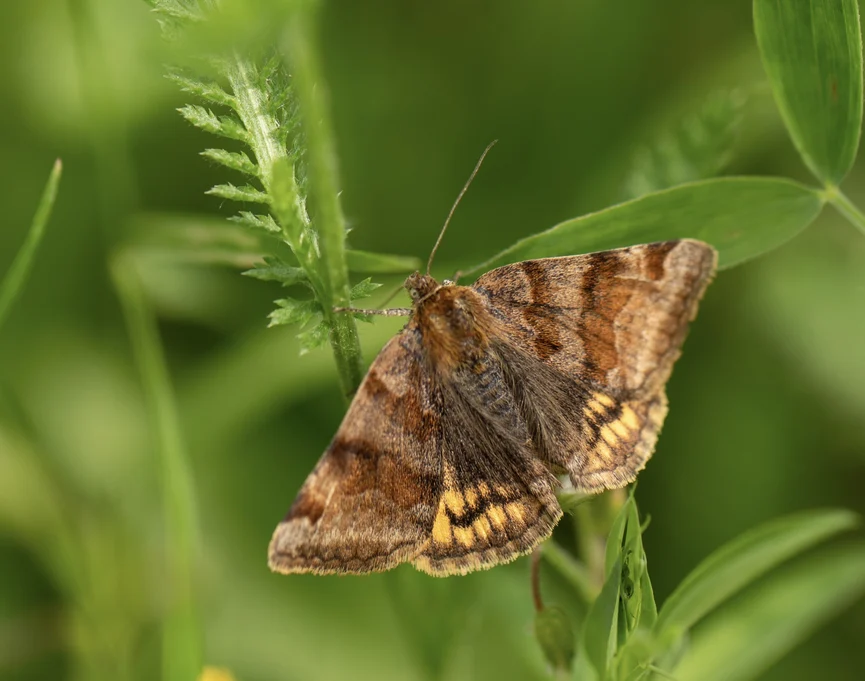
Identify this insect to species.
Euclidia glyphica
